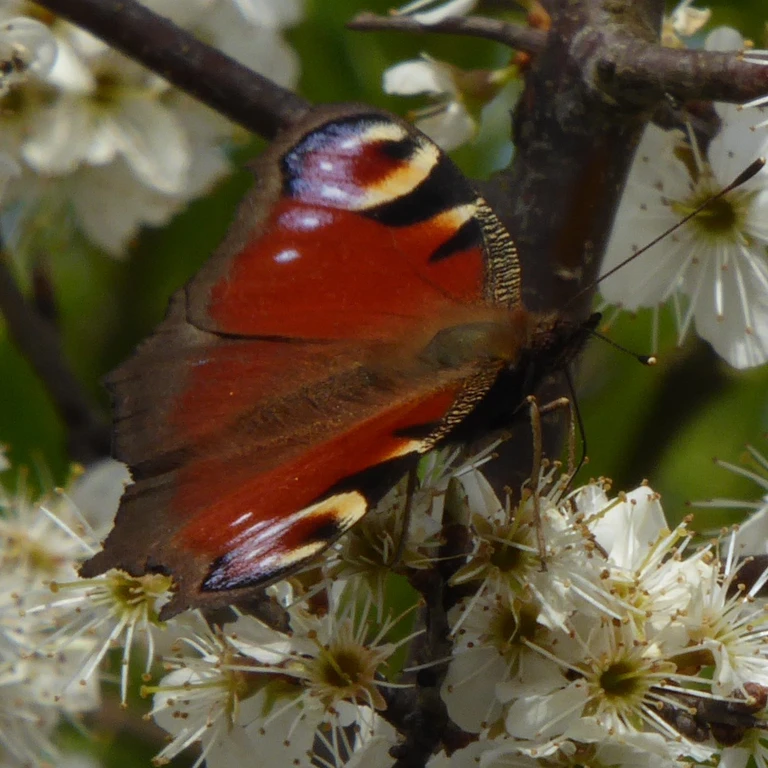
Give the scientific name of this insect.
Aglais io
